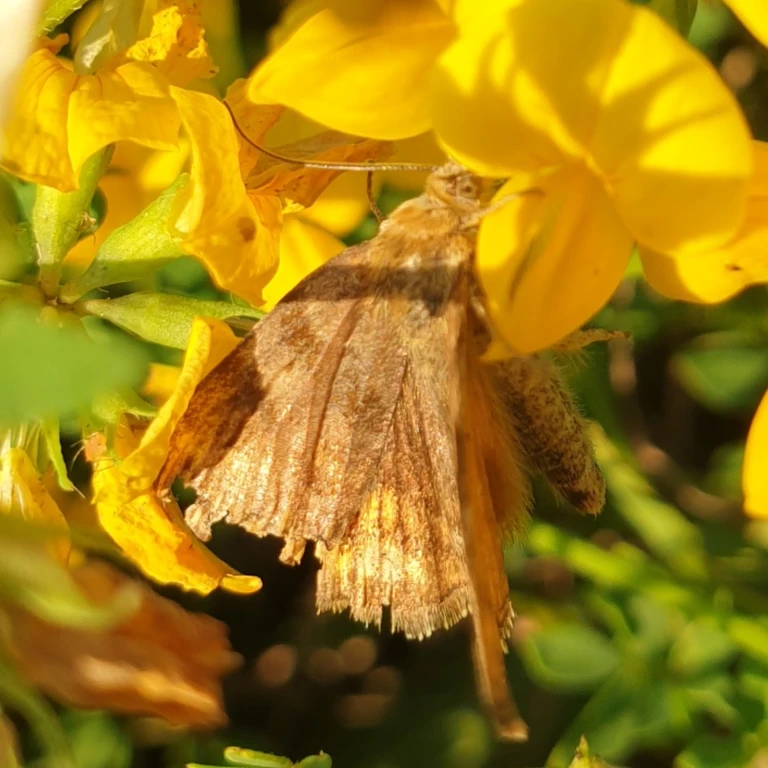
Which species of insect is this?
Euclidia glyphica
